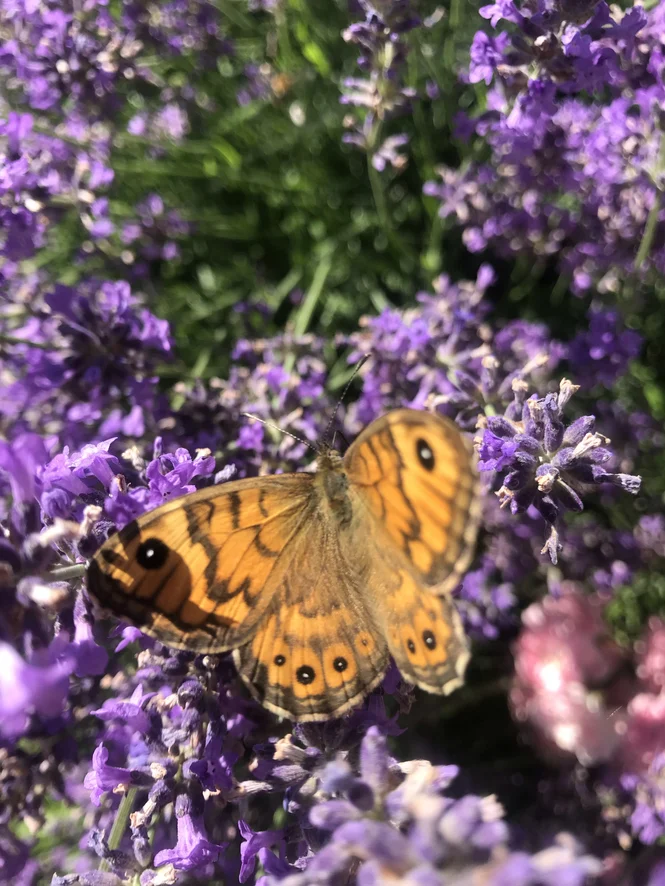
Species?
Lasiommata megera (also Pararge megera)
